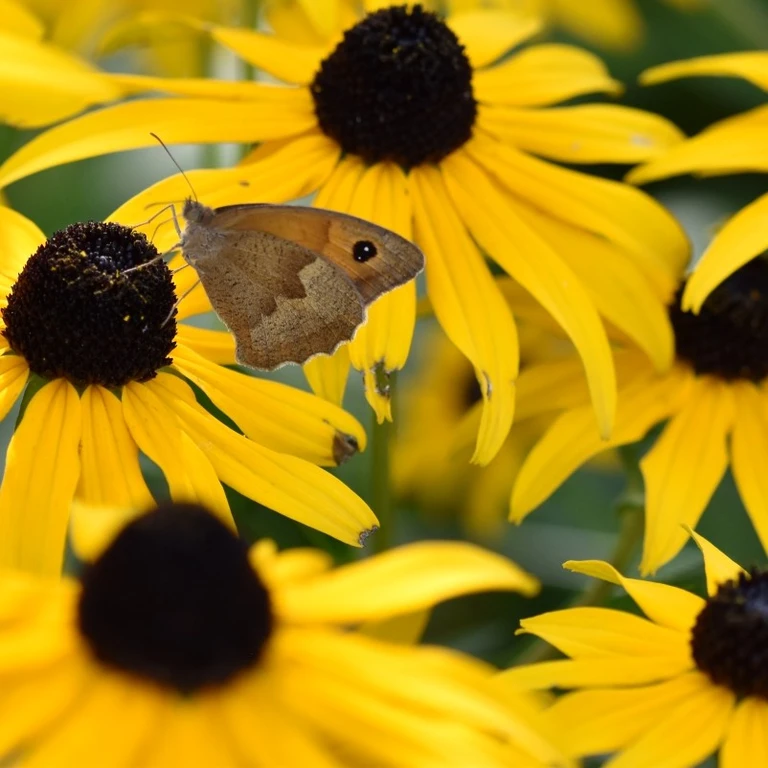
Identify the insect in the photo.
Maniola jurtina
